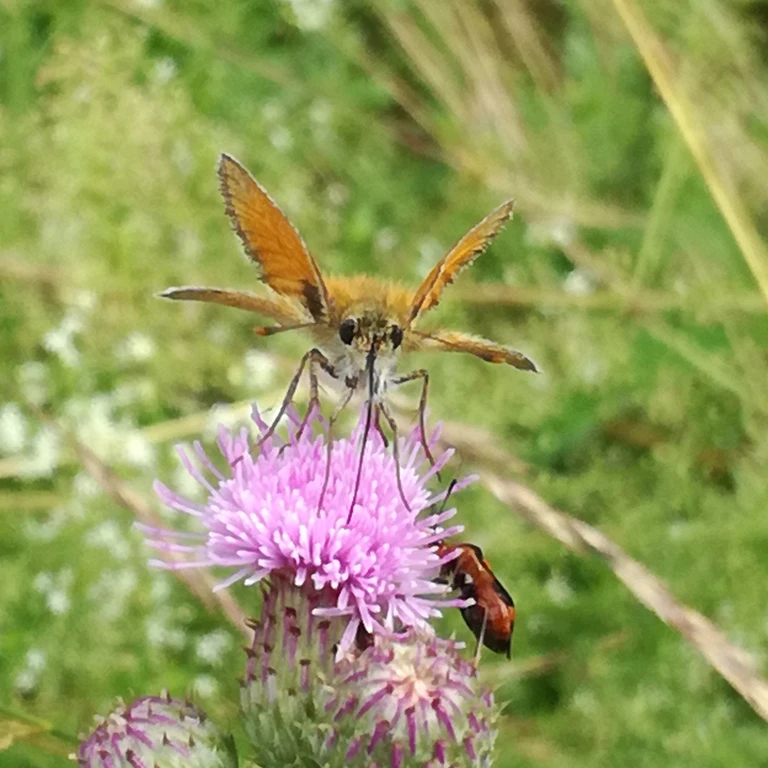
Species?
Thymelicus sylvestris
